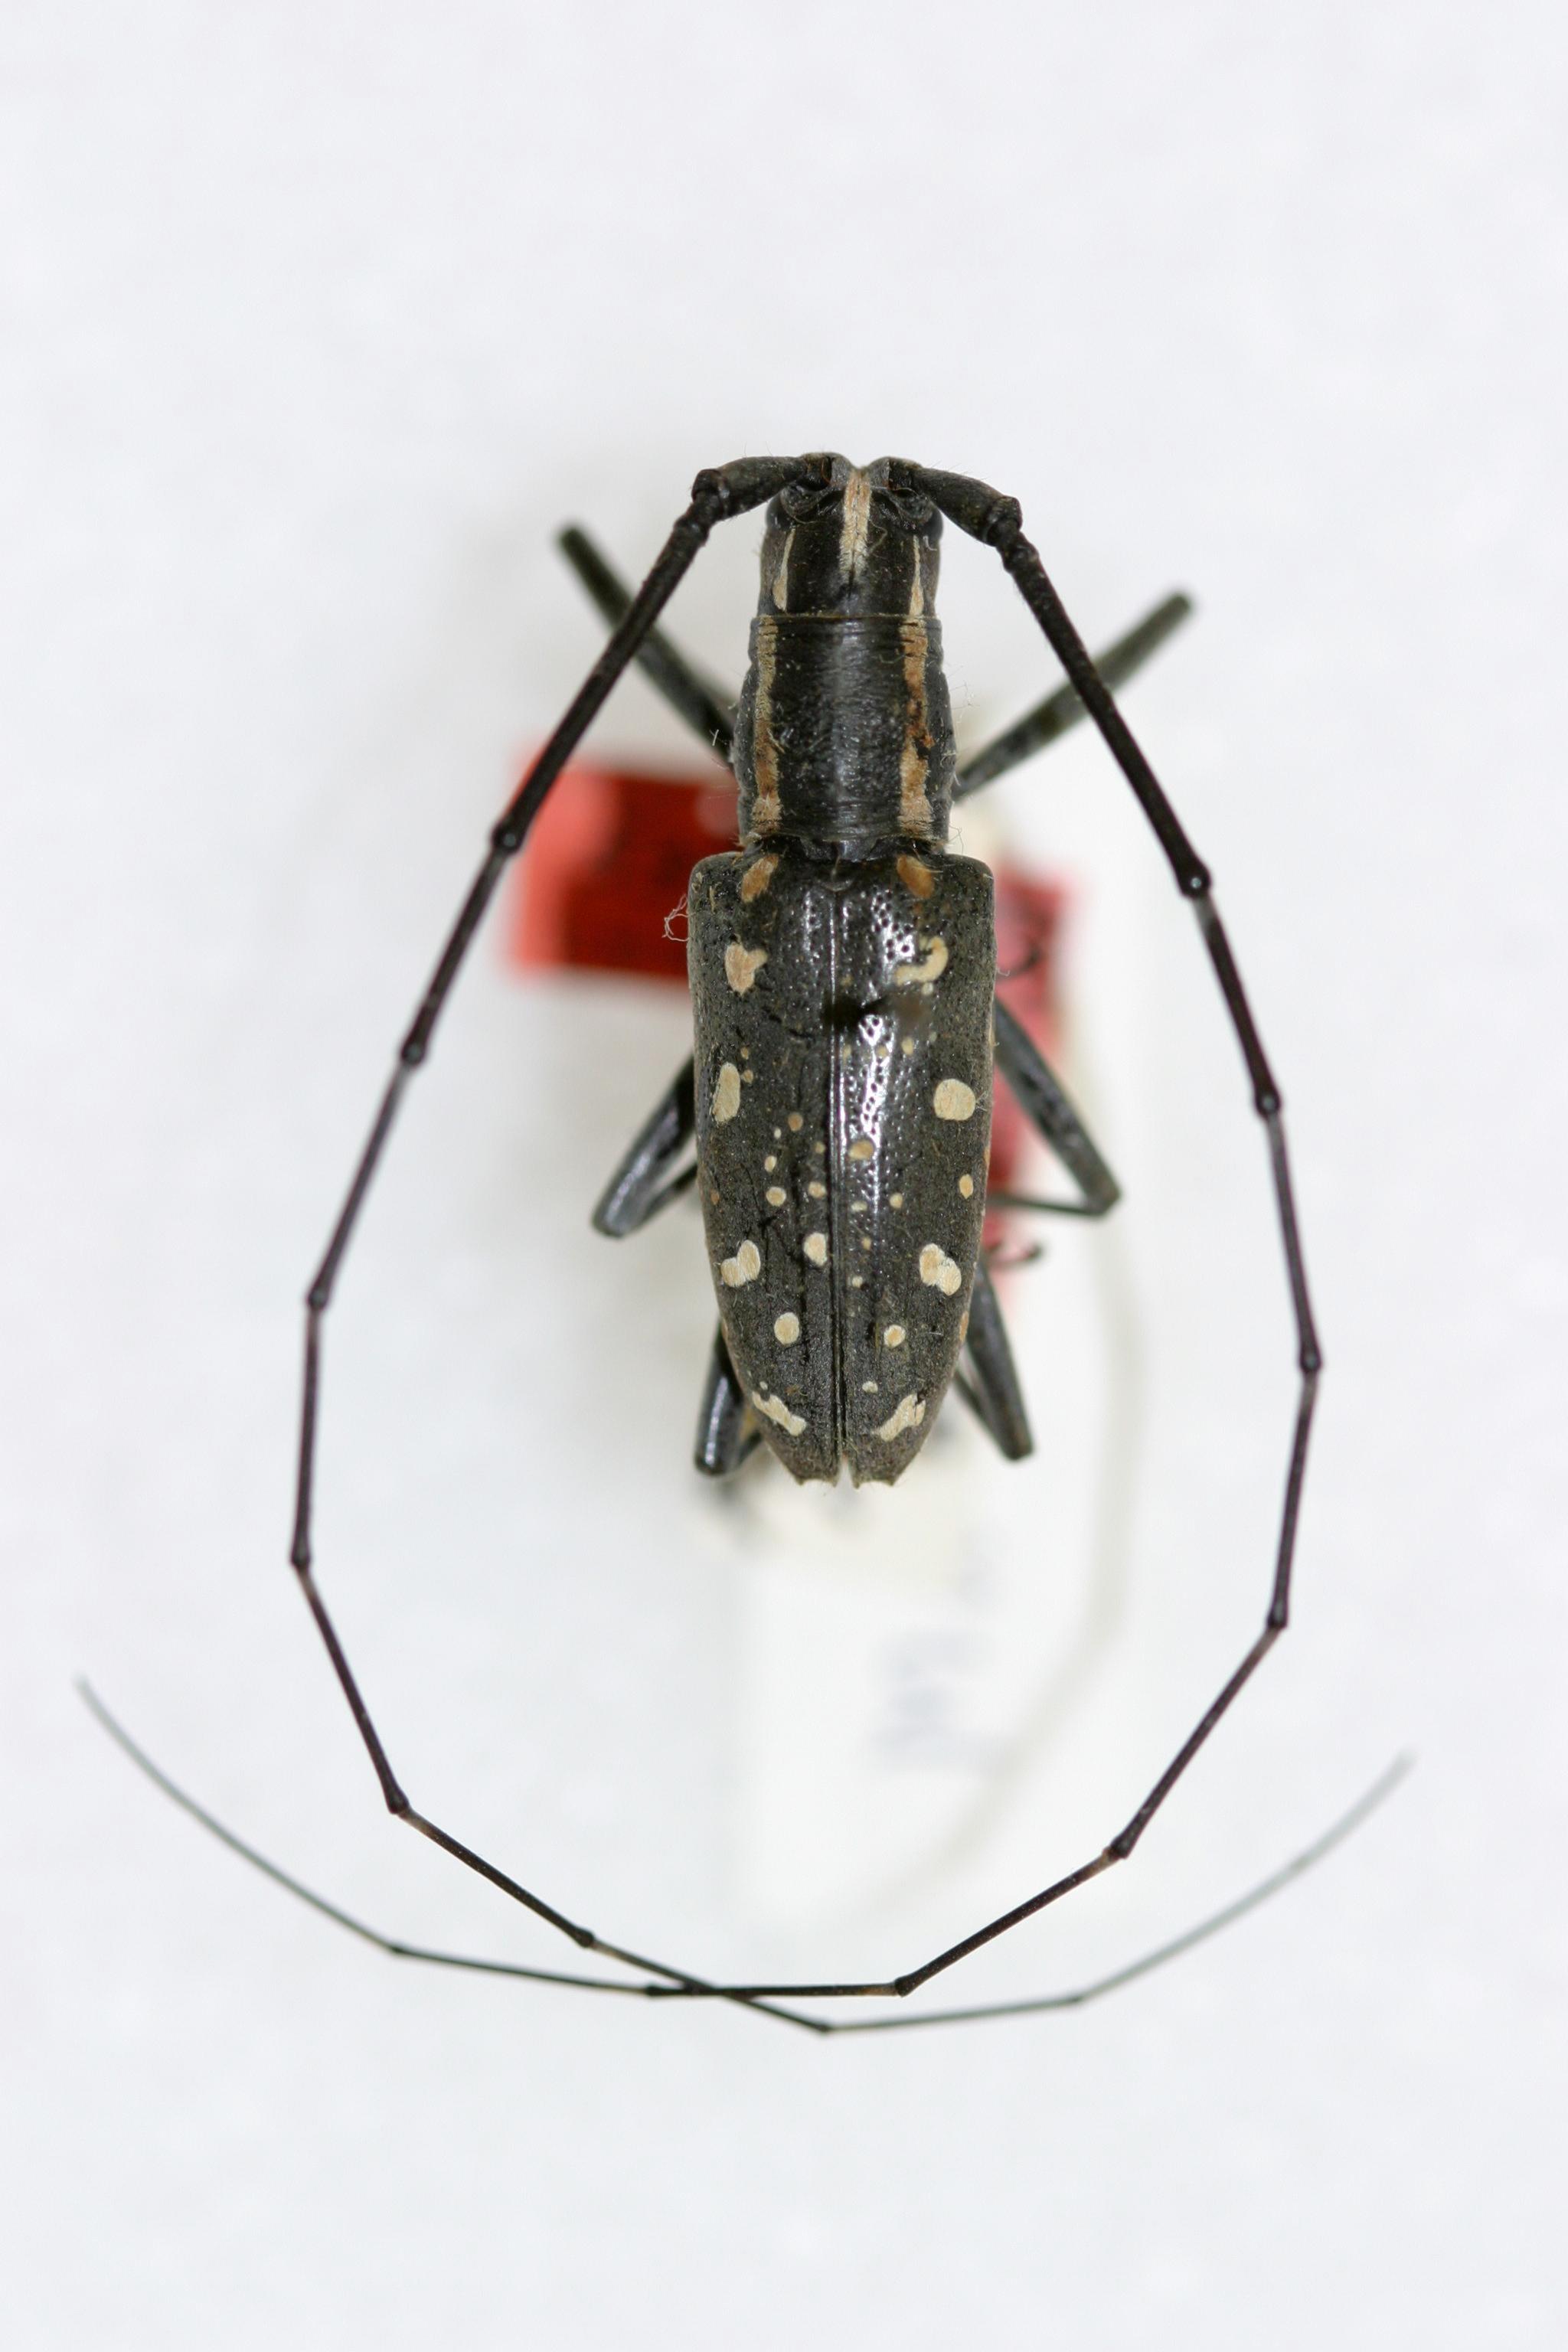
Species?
Psacothea inarmata
